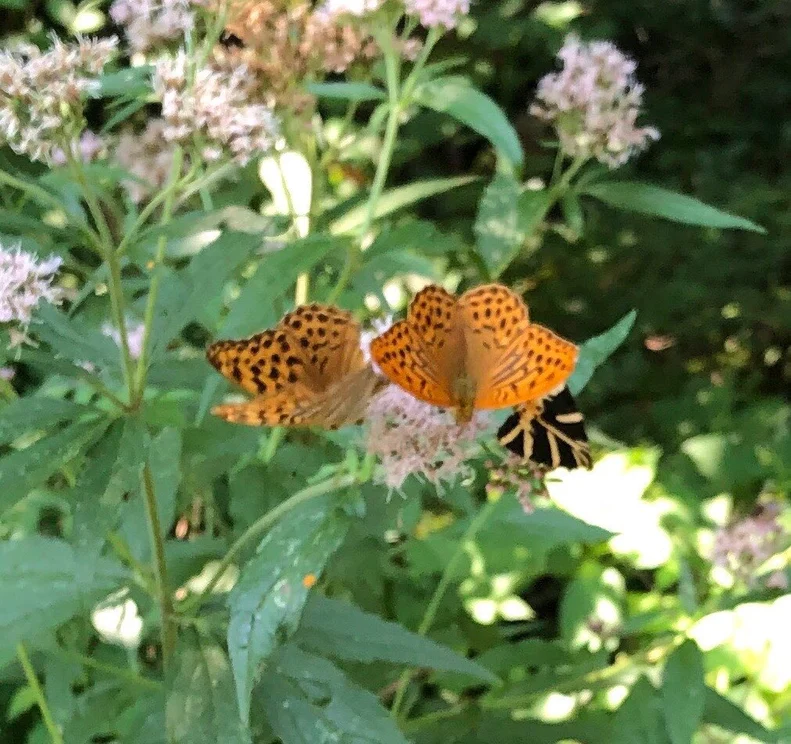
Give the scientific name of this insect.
Argynnis paphia
